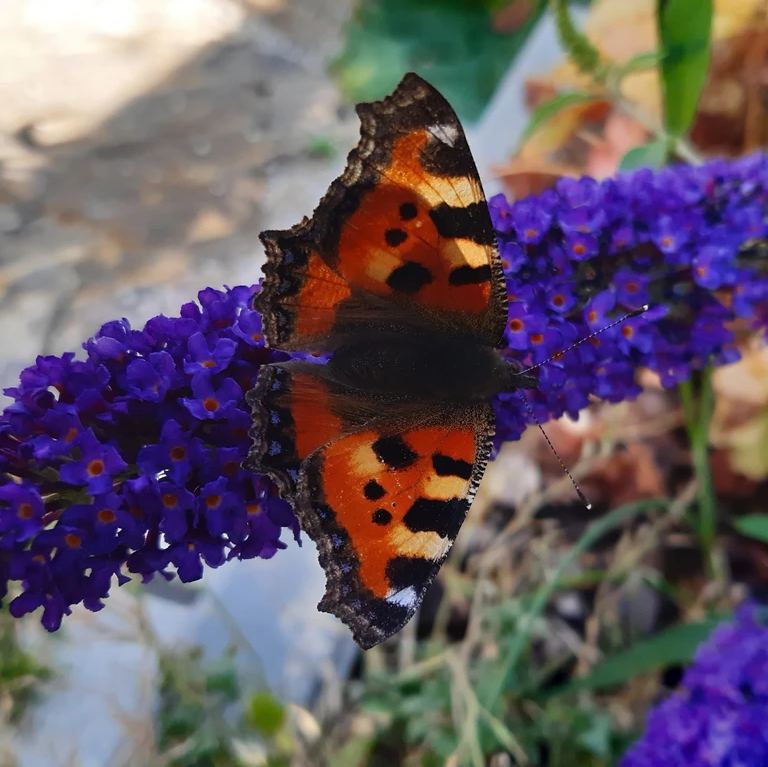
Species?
Aglais urticae
